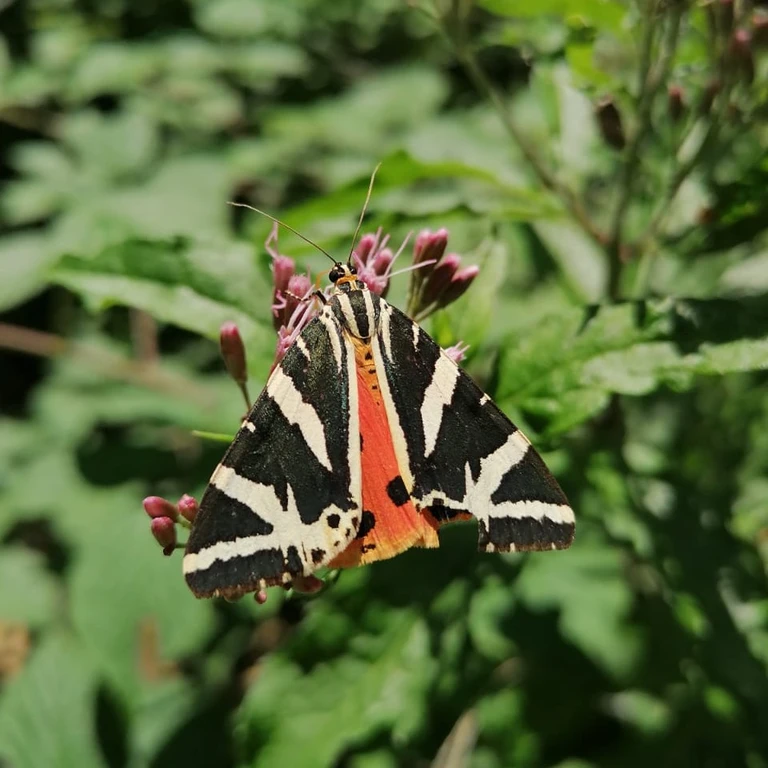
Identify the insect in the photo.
Euplagia quadripunctaria
